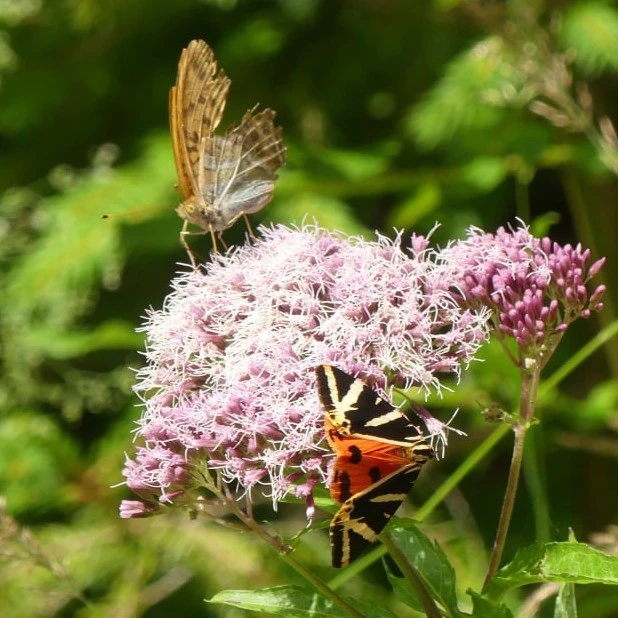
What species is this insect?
Euplagia quadripunctaria
